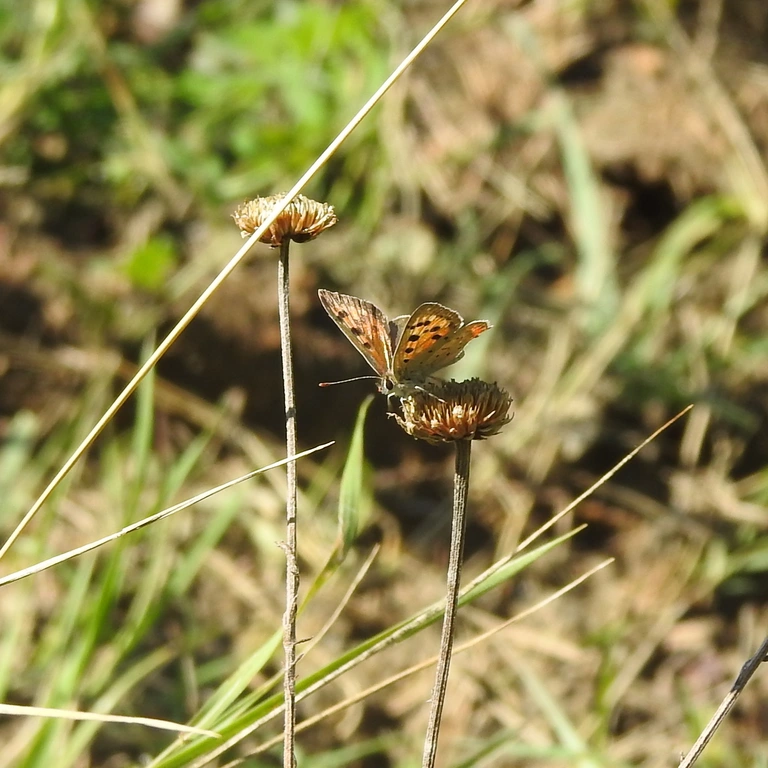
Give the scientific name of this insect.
Lycaena phlaeas
